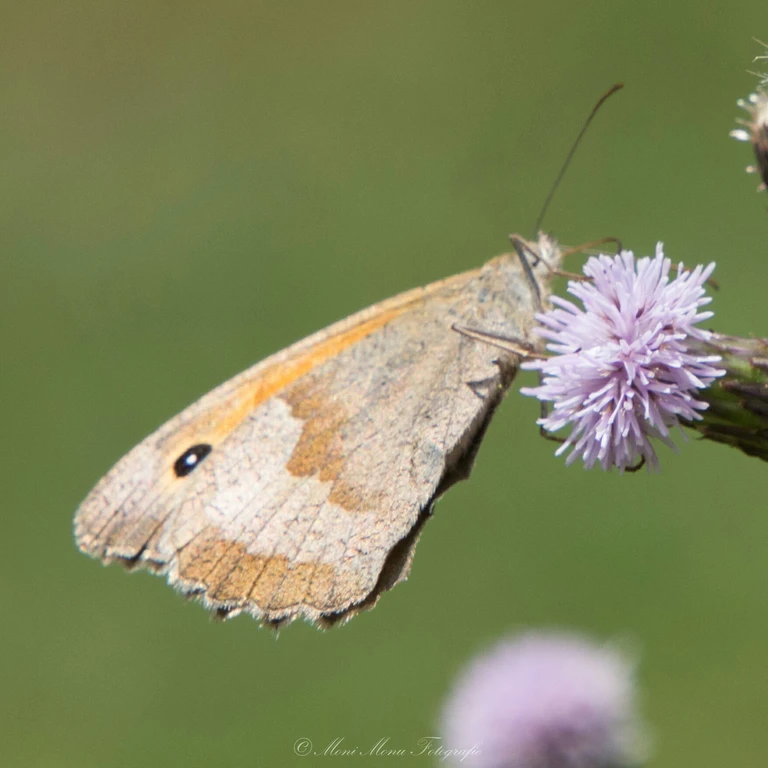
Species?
Maniola jurtina
